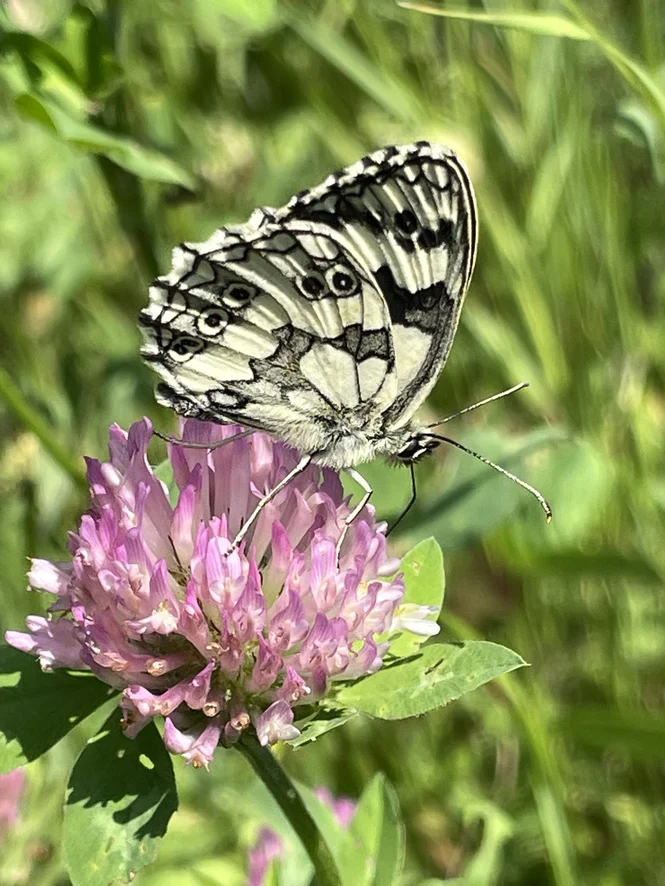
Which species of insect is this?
Melanargia galathea
